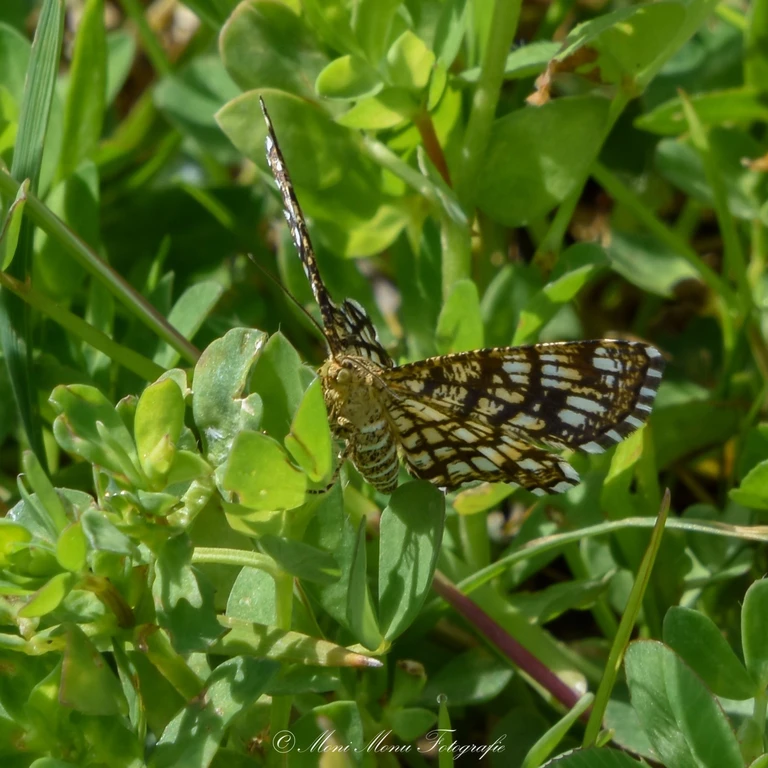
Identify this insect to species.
Chiasmia clathrata
